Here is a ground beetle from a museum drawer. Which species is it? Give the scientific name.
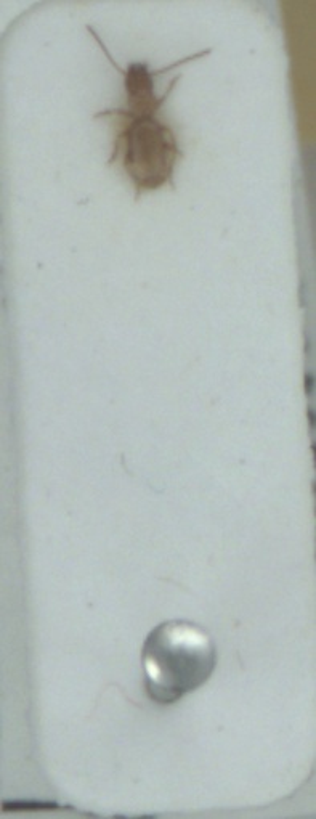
Aepus marinus
